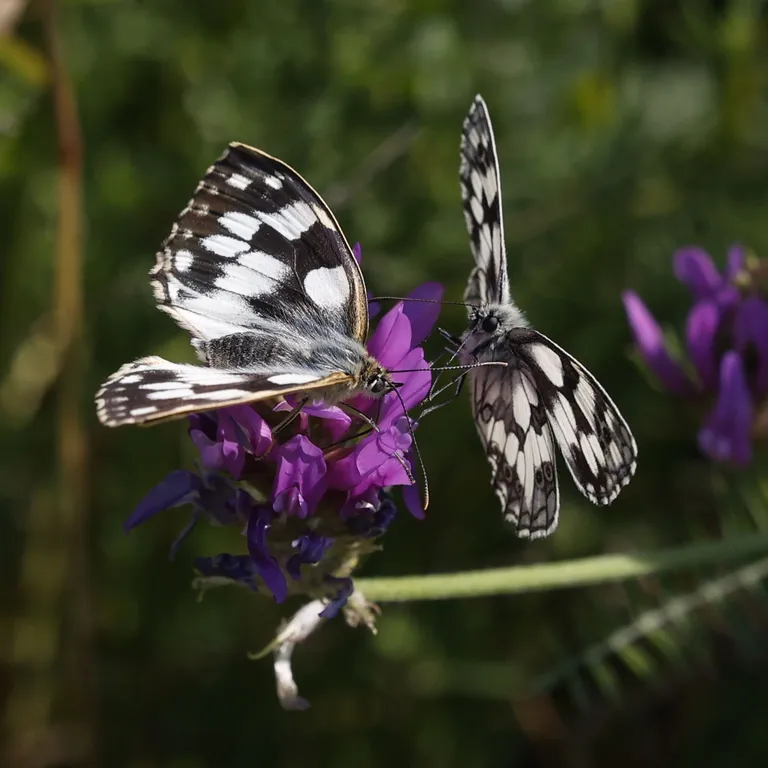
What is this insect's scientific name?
Melanargia galathea
